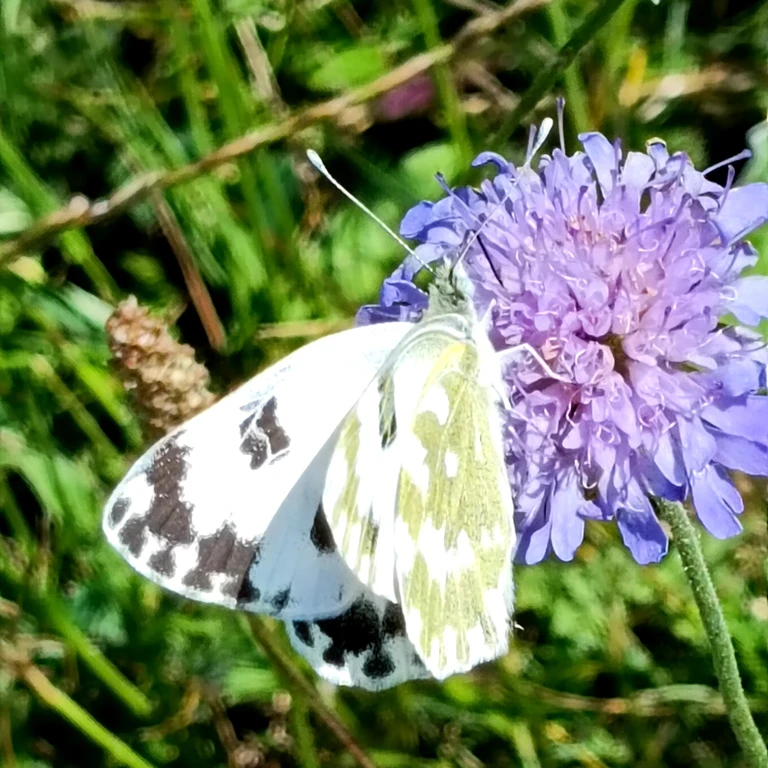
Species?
Pontia edusa
